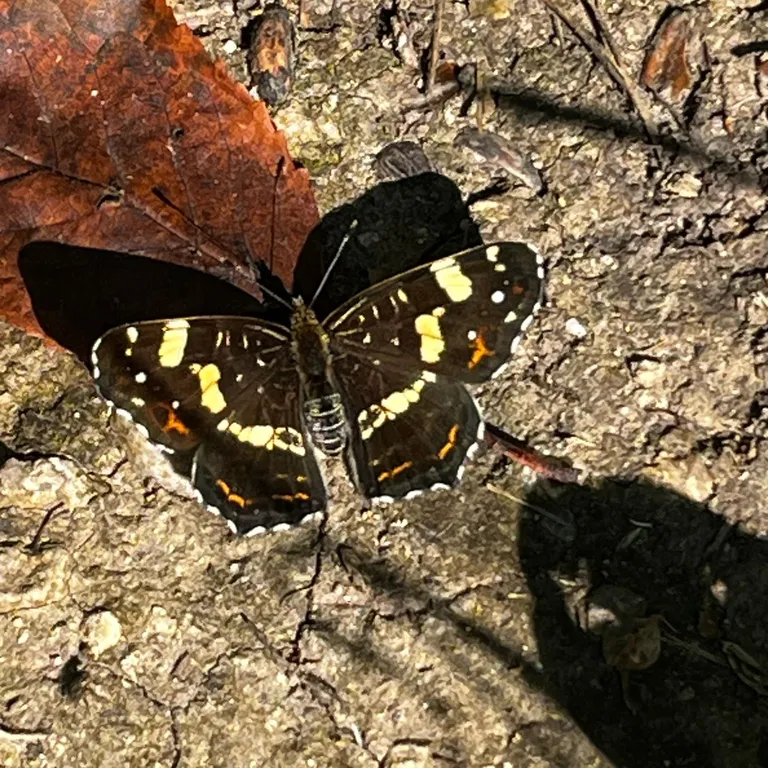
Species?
Araschnia levana
